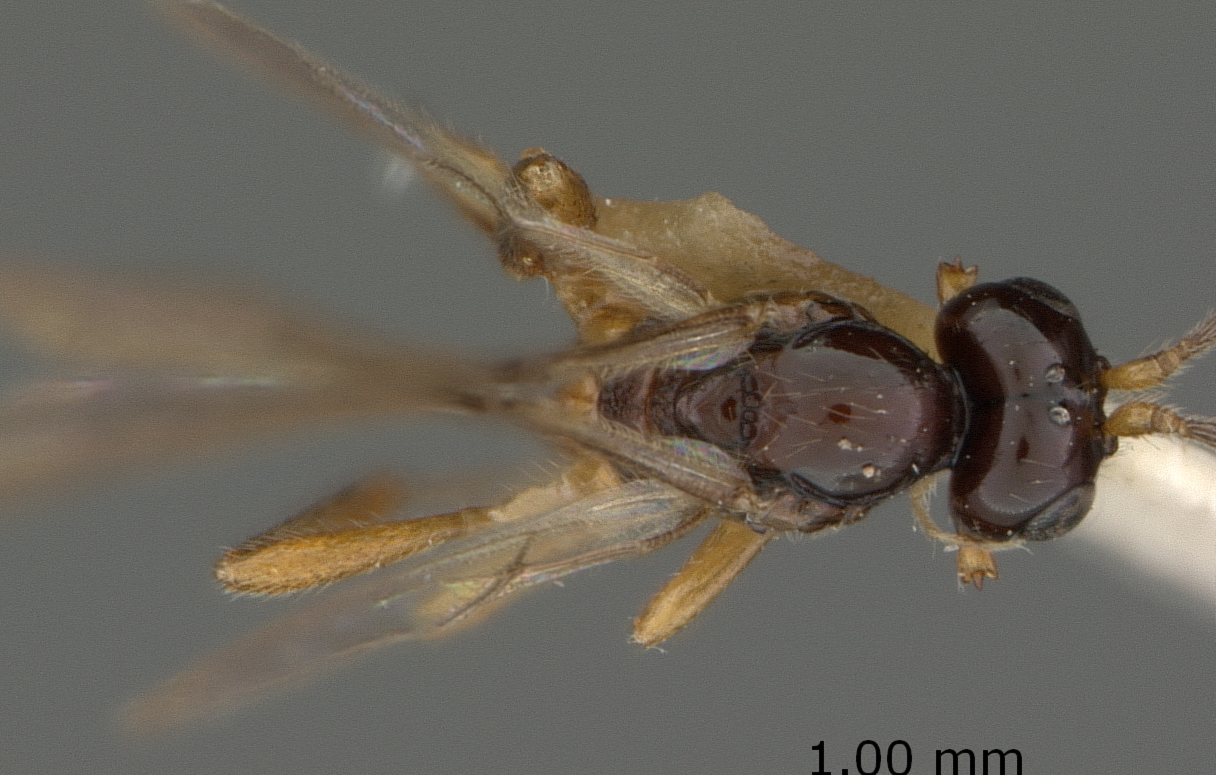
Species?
Synaldis altera
